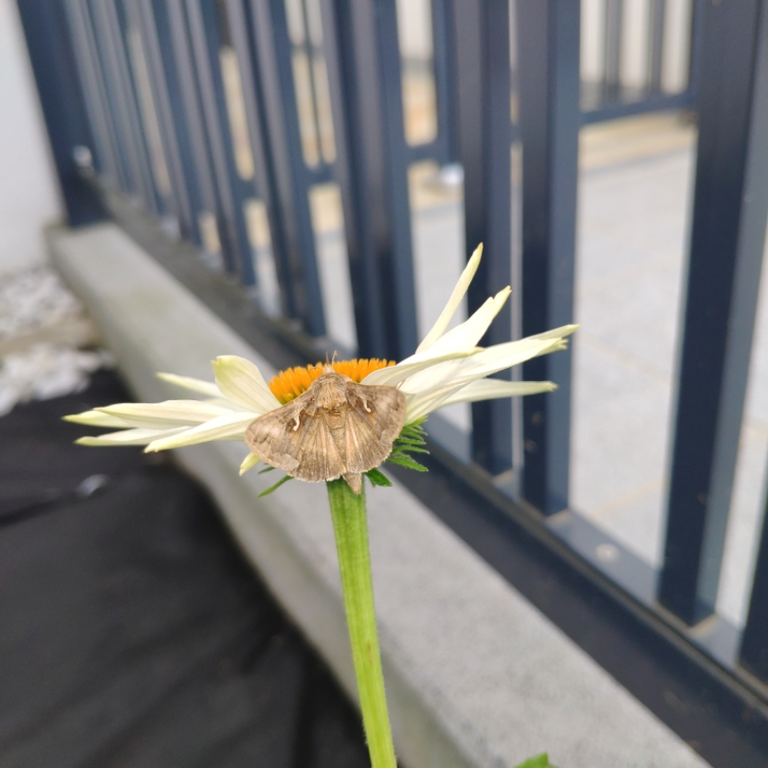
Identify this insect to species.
Autographa gamma
